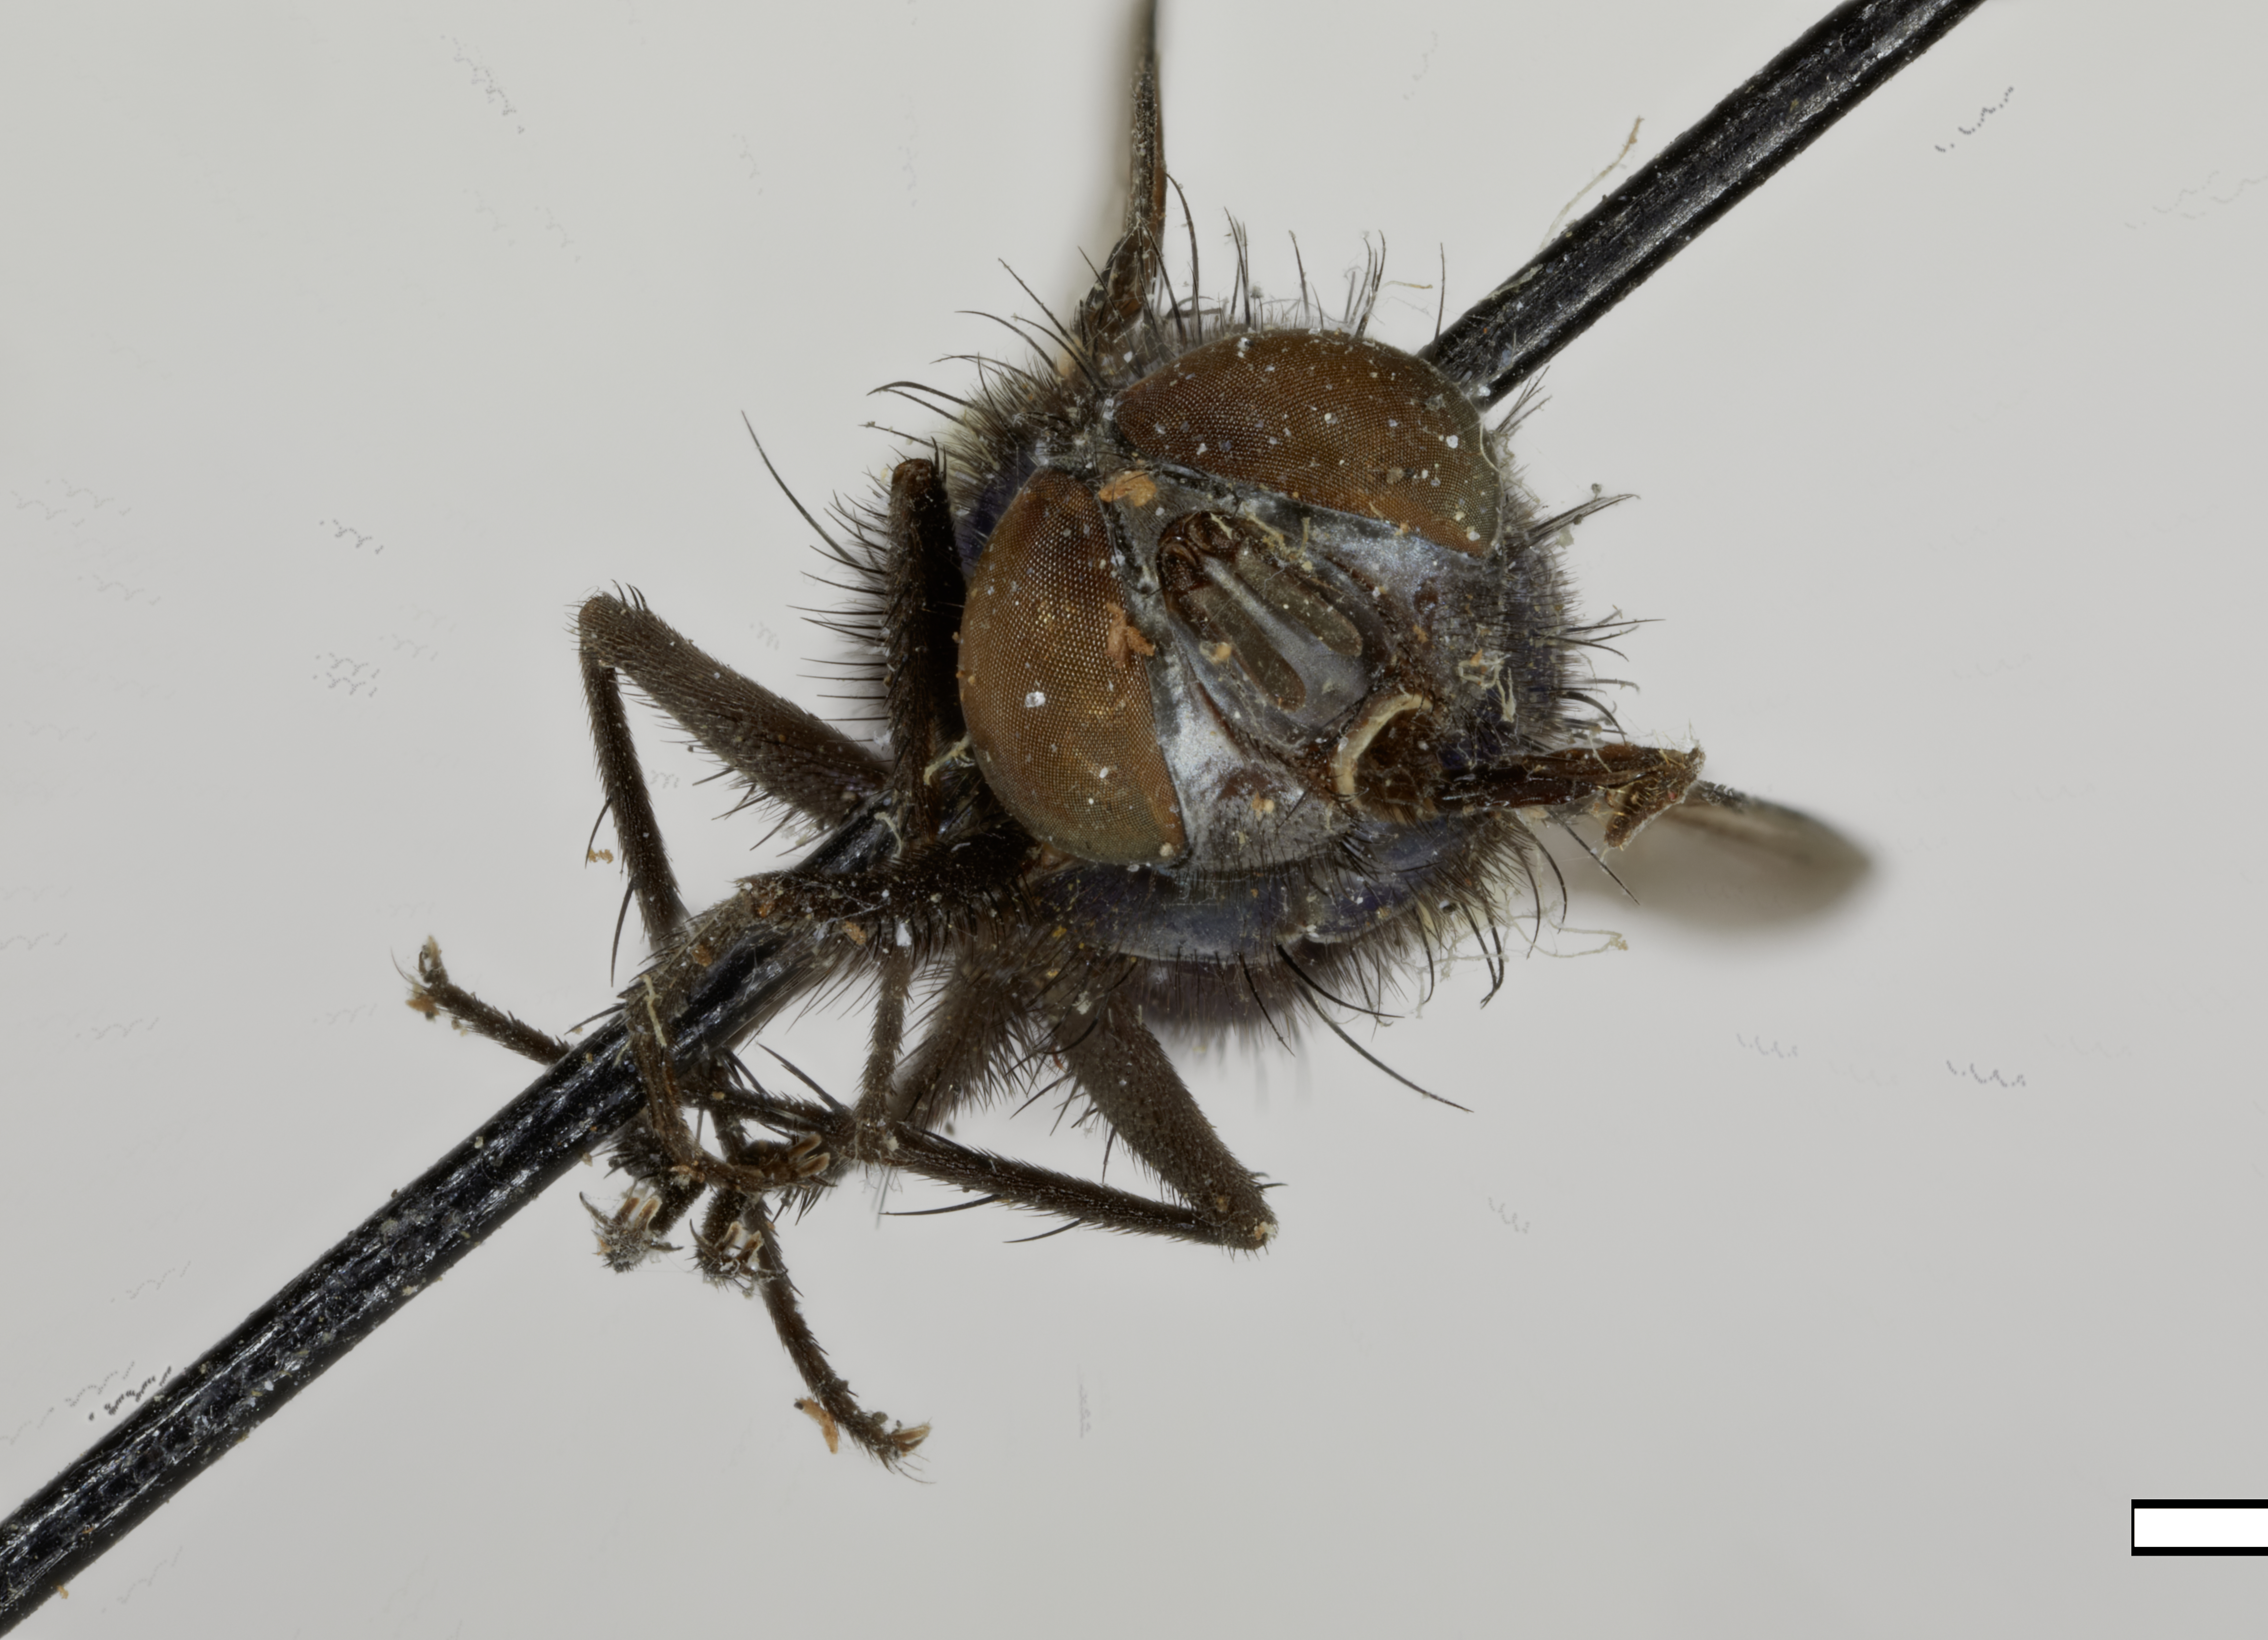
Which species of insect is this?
Lucilia pilosa
